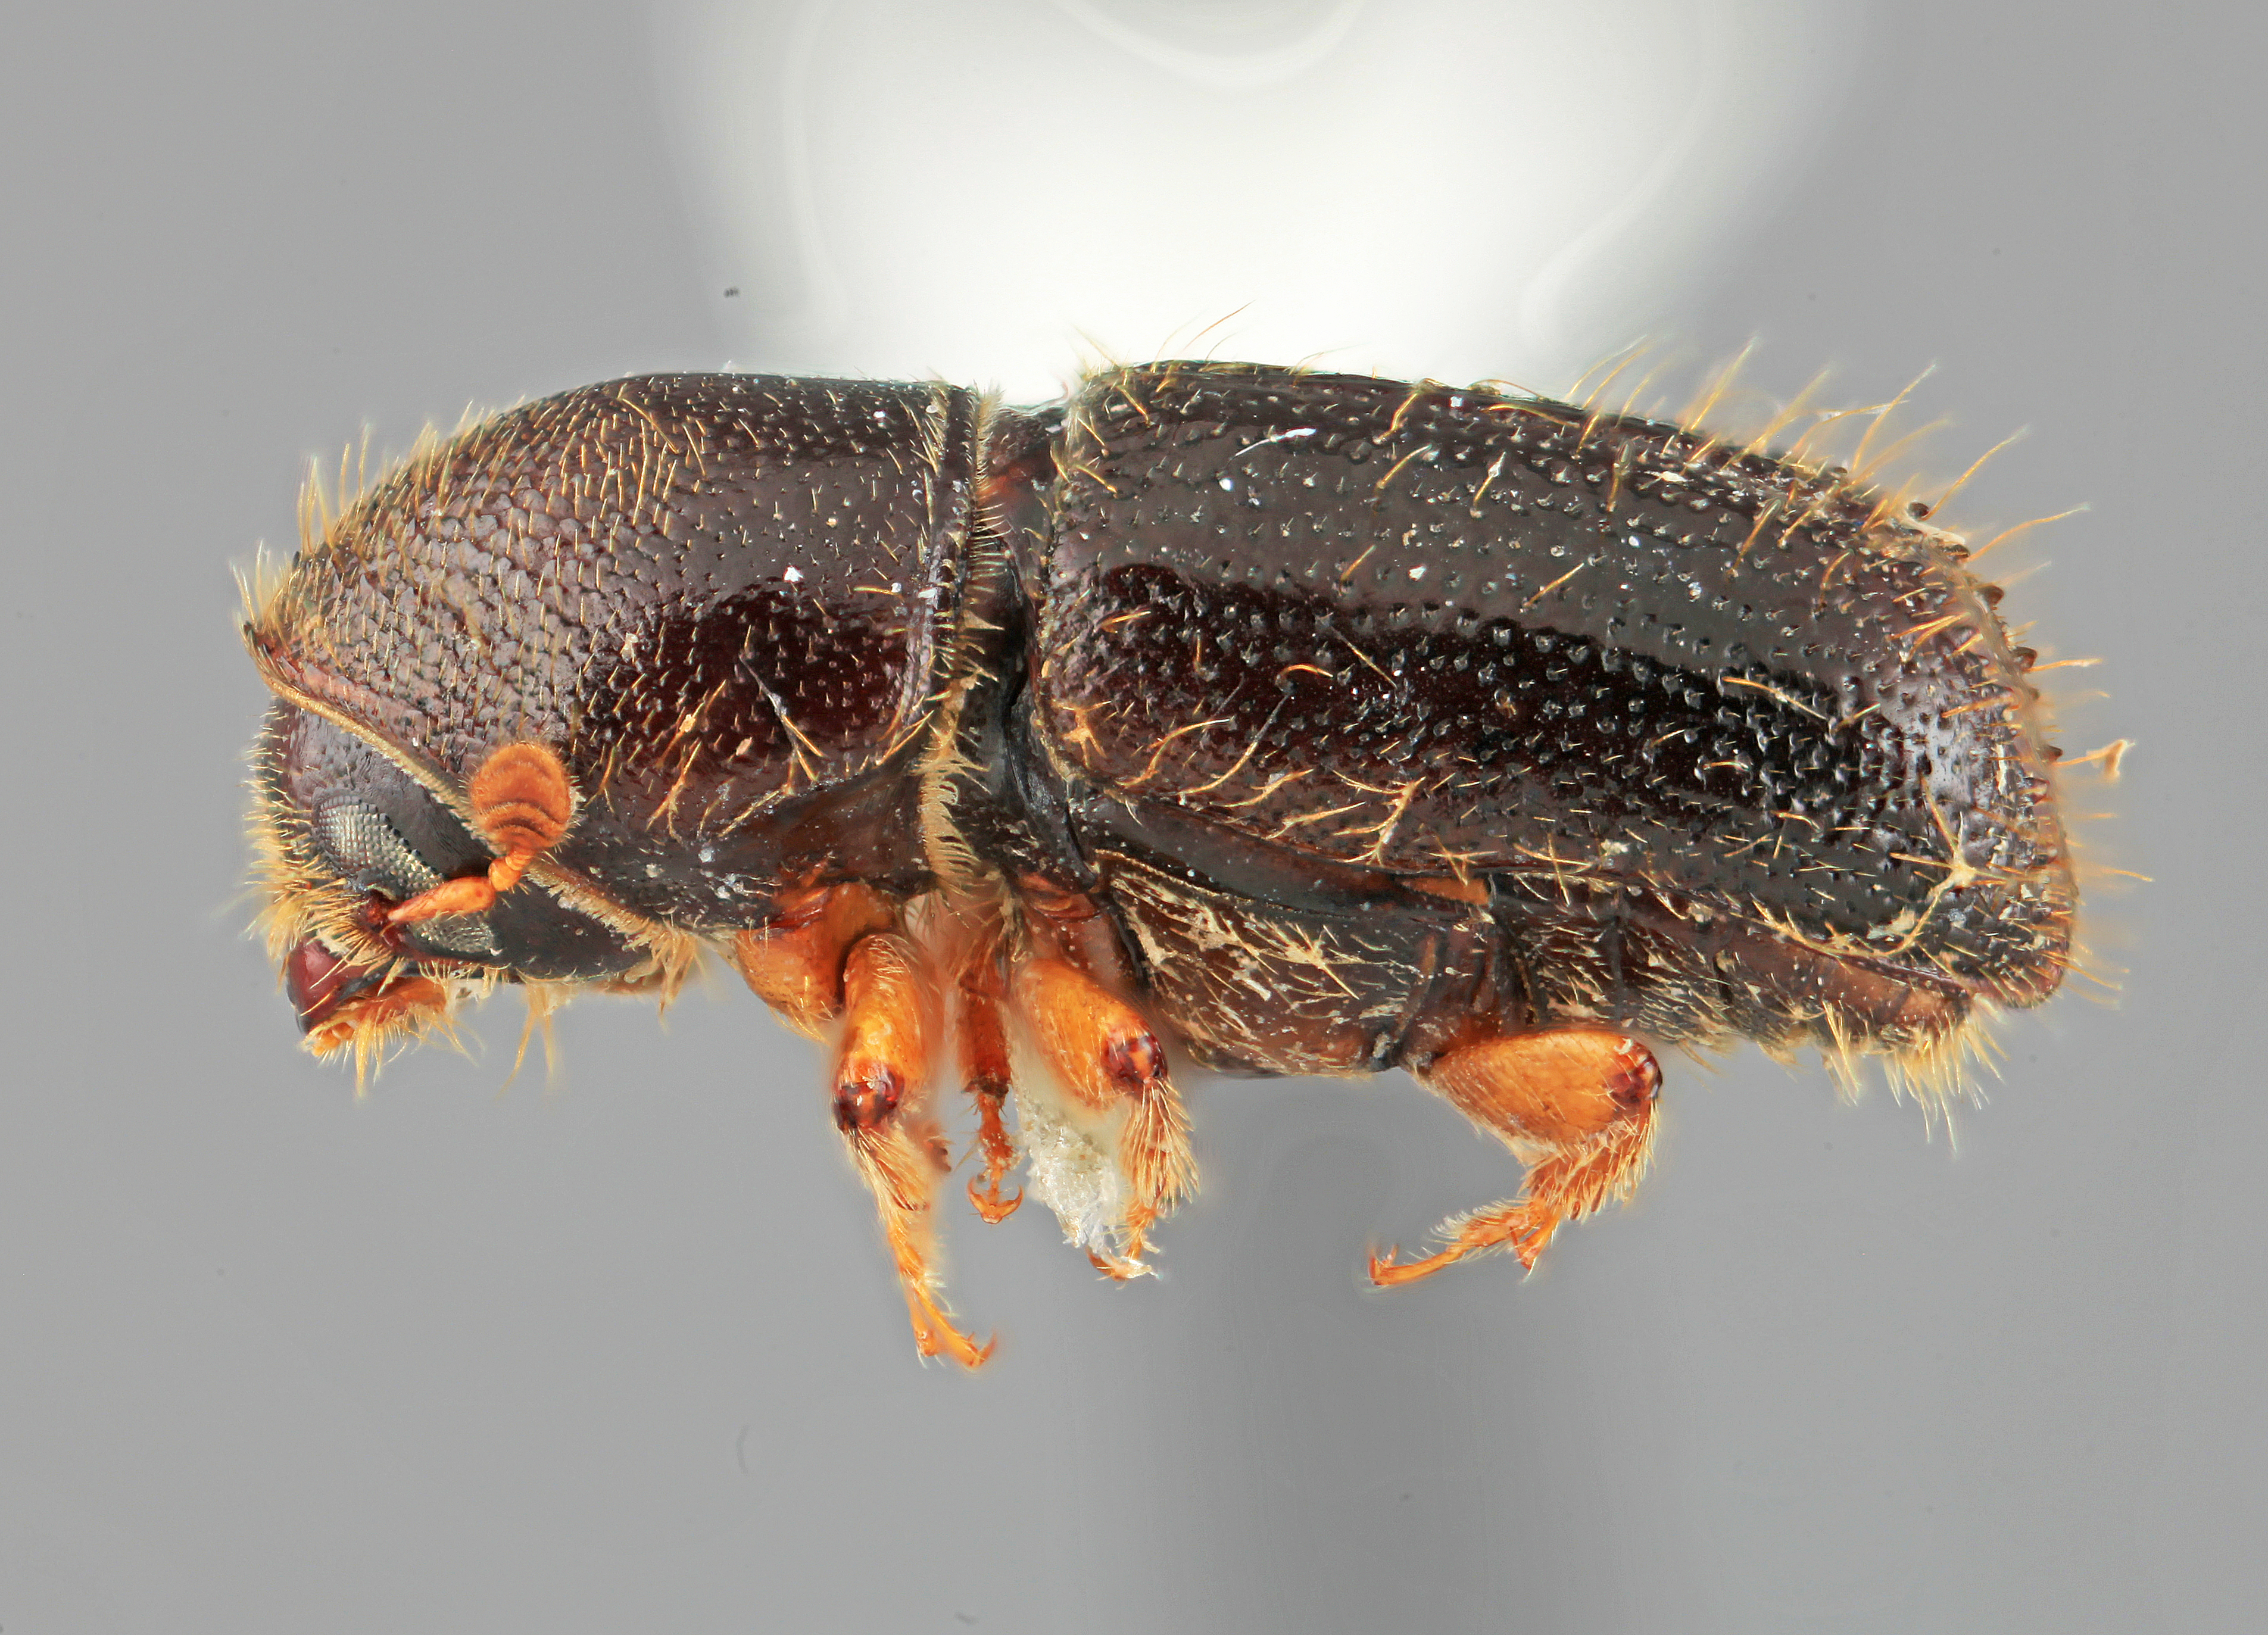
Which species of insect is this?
Pityophthorus crotonis
